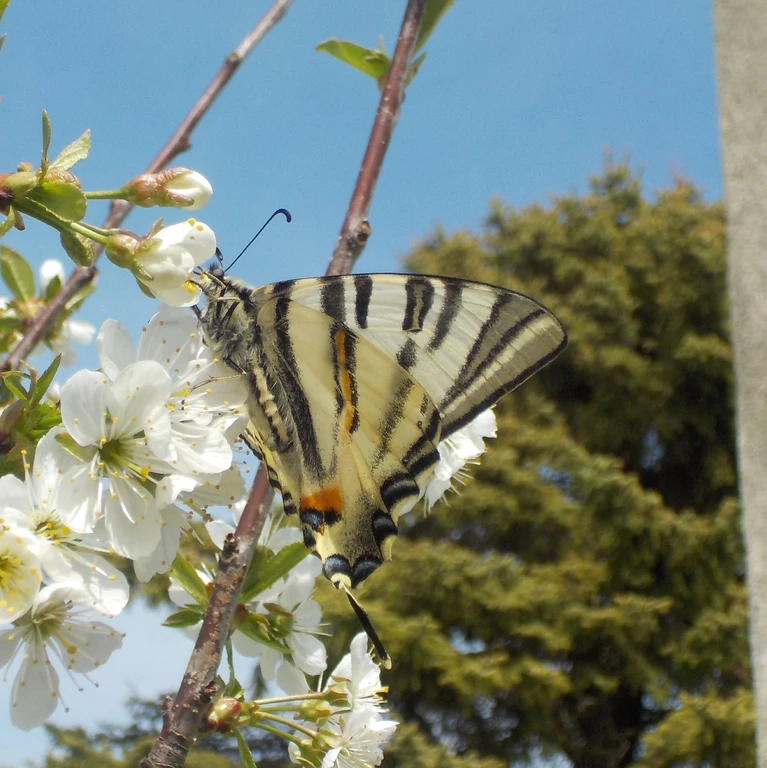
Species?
Iphiclides podalirius
